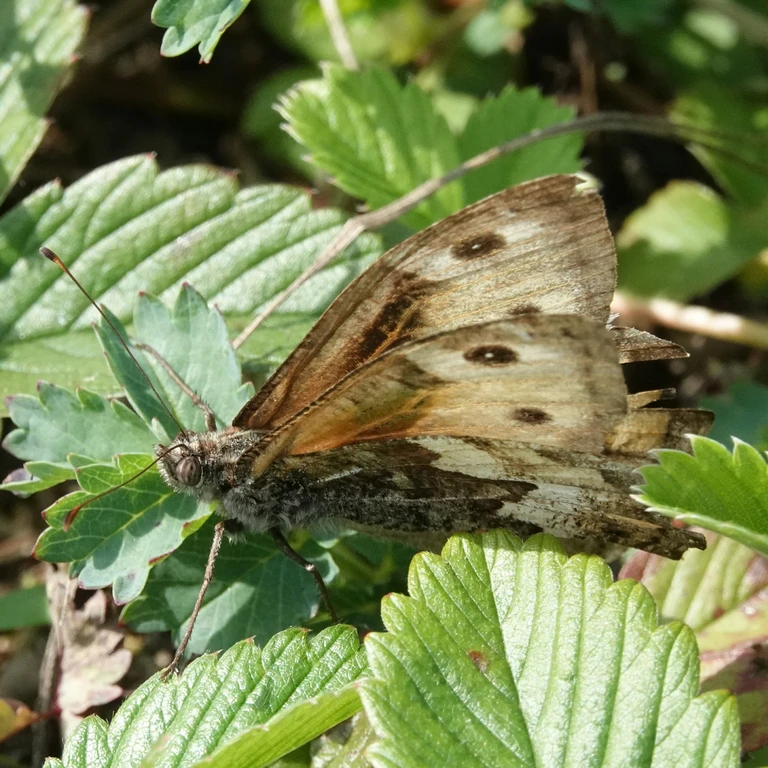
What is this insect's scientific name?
Hipparchia semele
